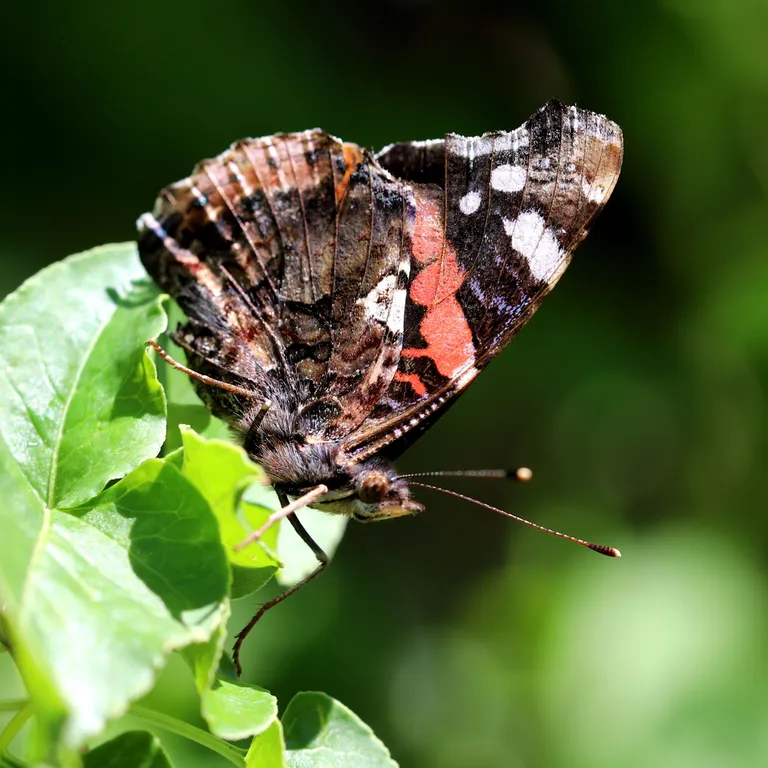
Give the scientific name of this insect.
Vanessa atalanta
